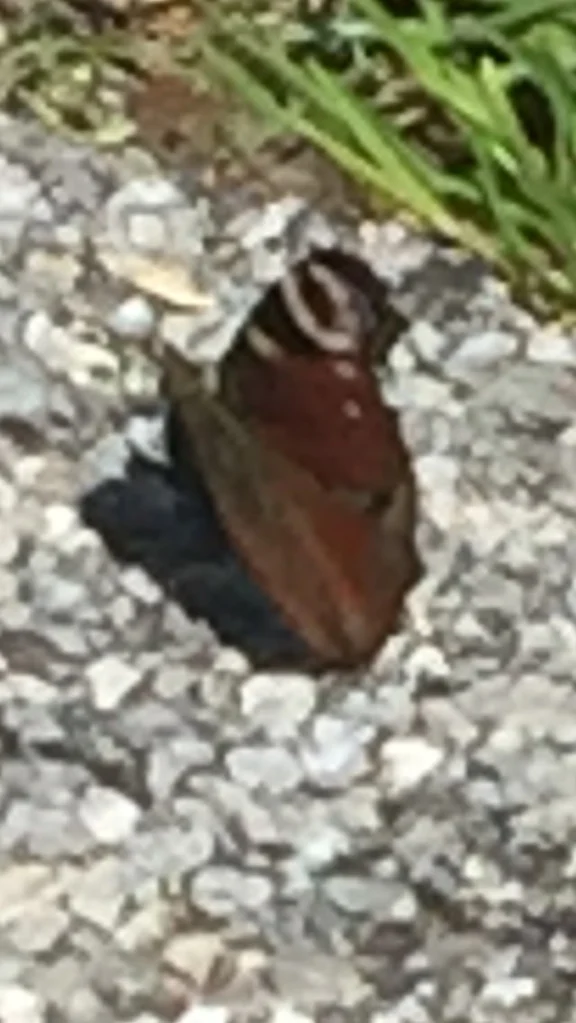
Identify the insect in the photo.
Aglais io
